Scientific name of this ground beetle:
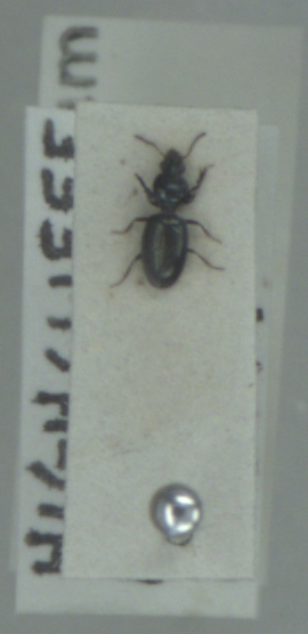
Dyschirius aeneus
